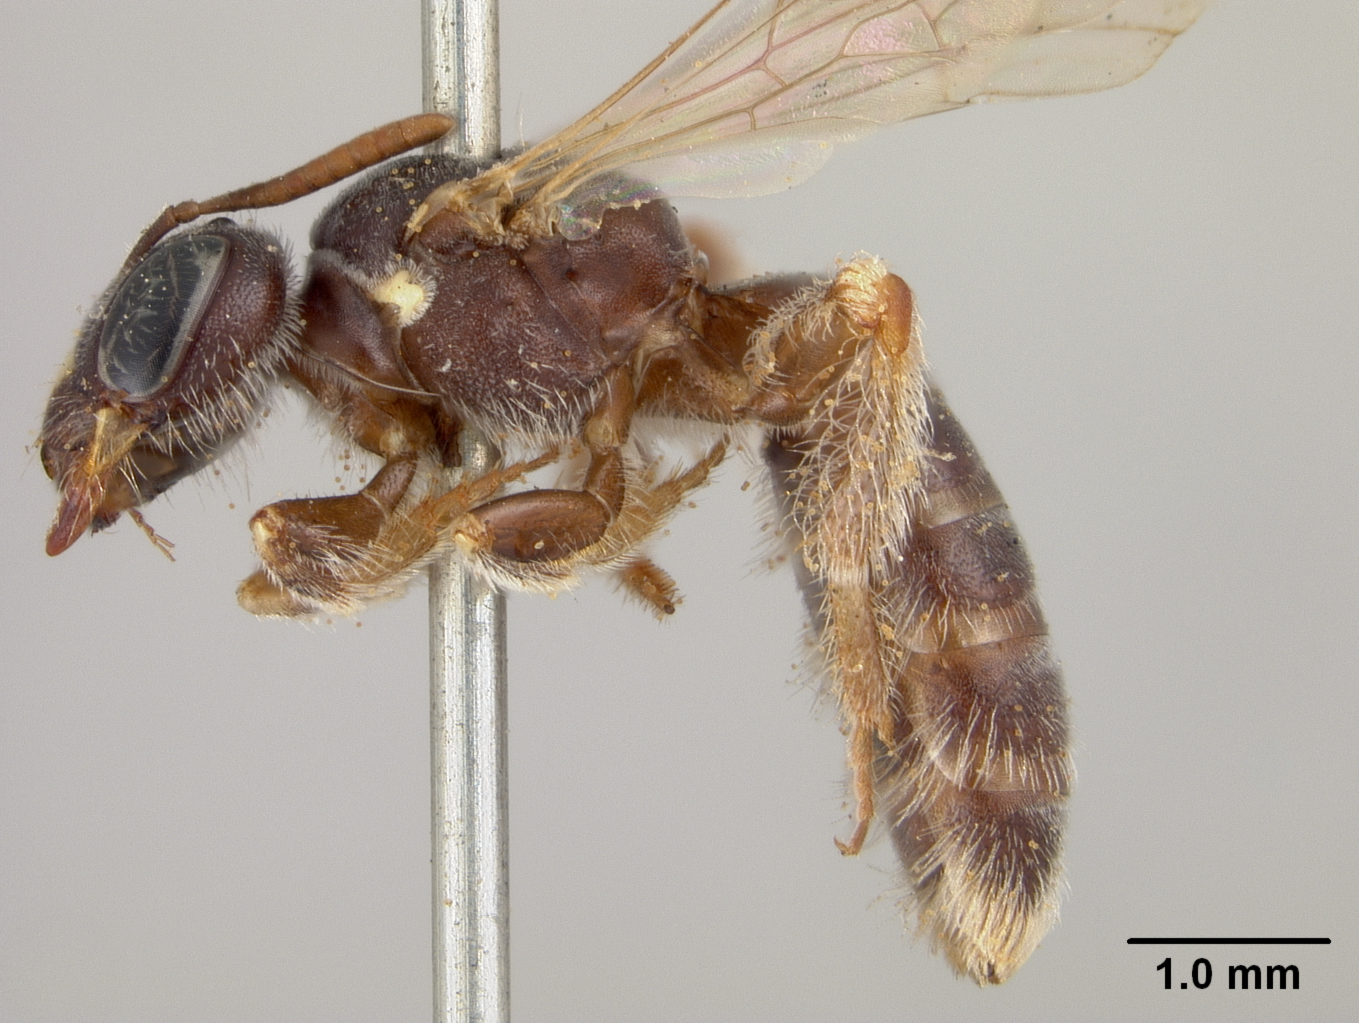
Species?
Protandrena heteromorpha
